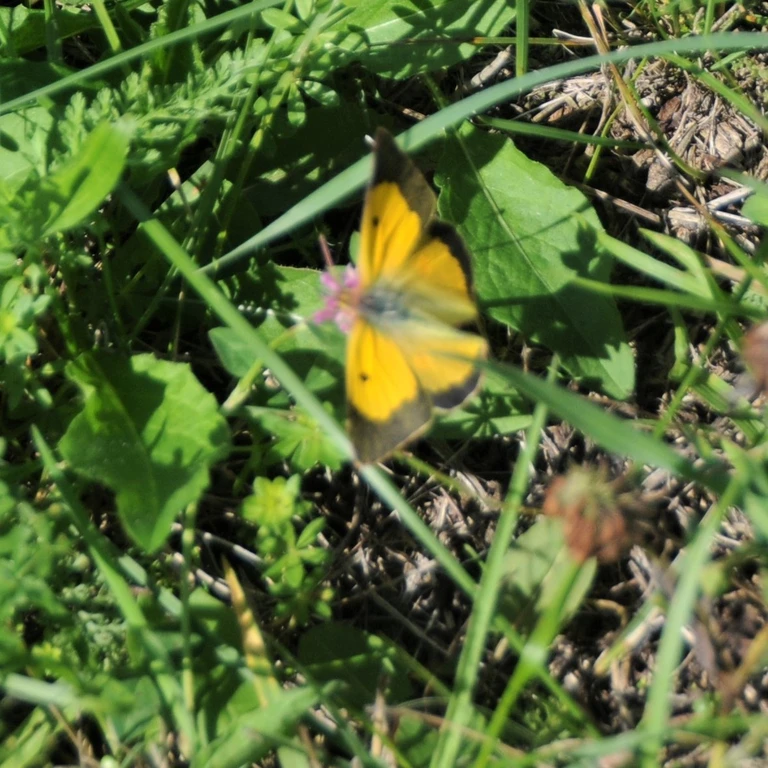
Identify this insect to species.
Colias croceus
